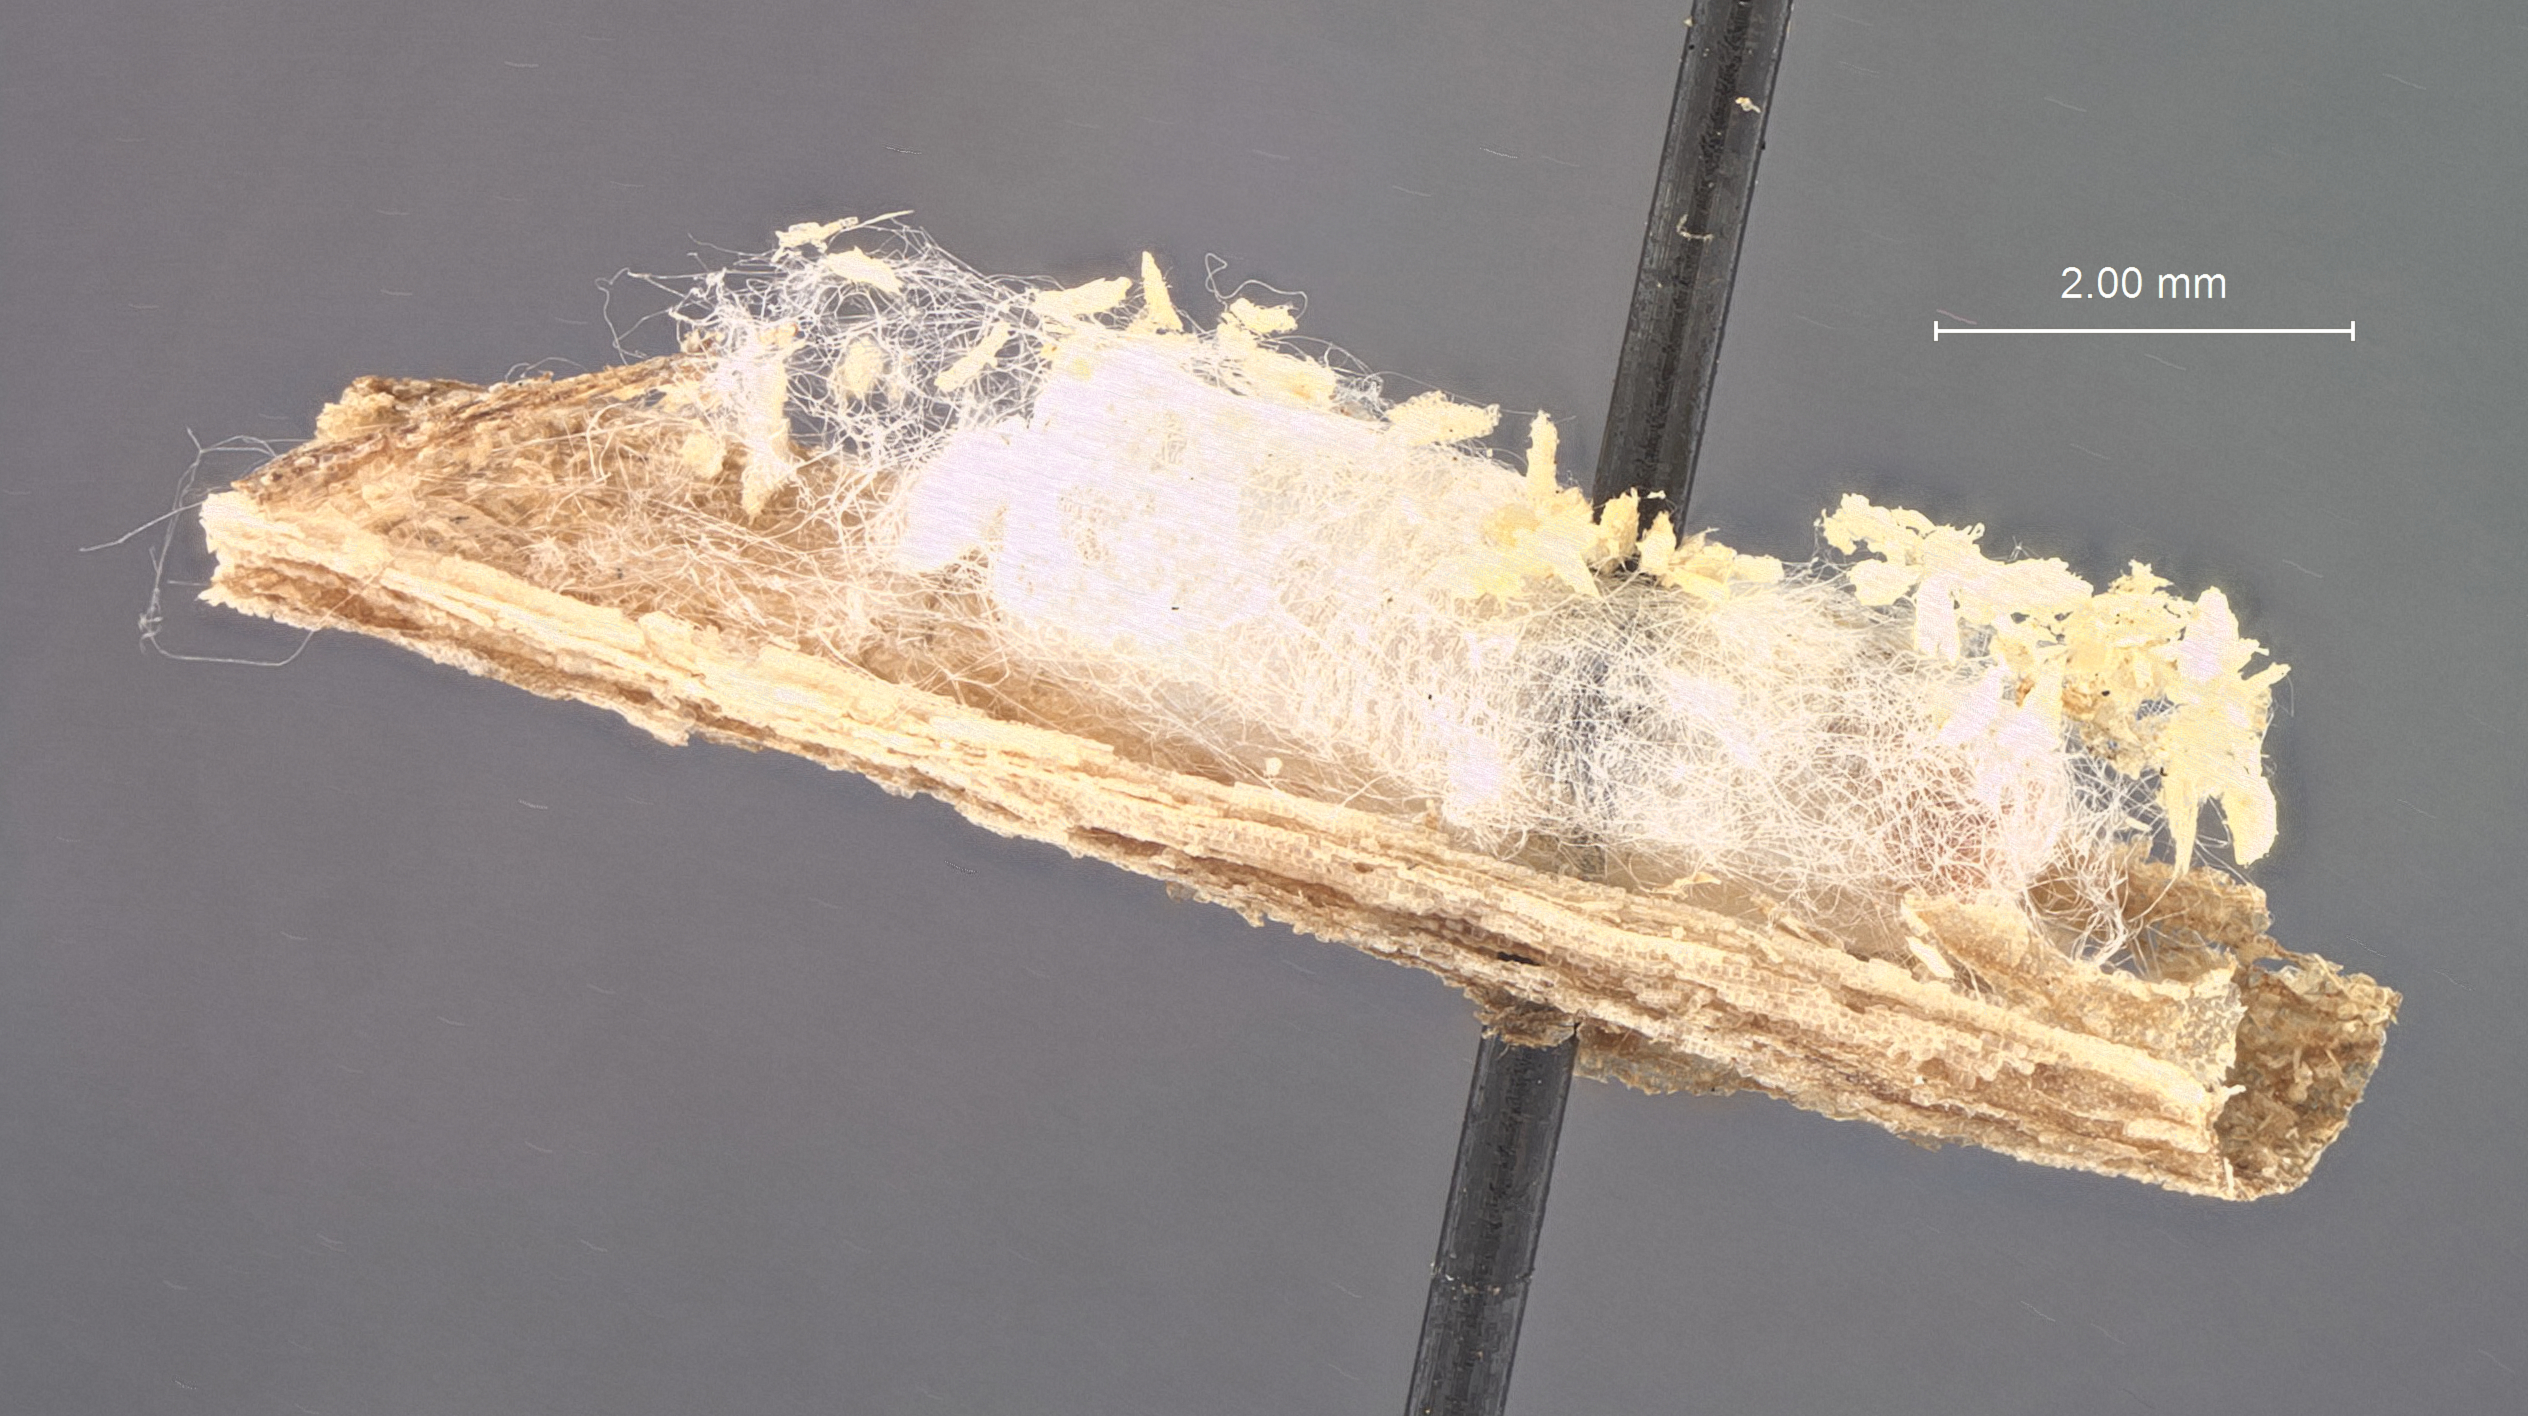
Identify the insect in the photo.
Apanteles oidaematopharae
